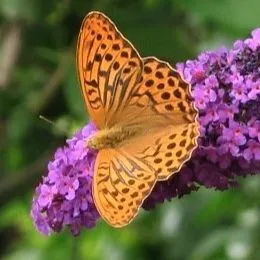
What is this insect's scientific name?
Argynnis paphia
